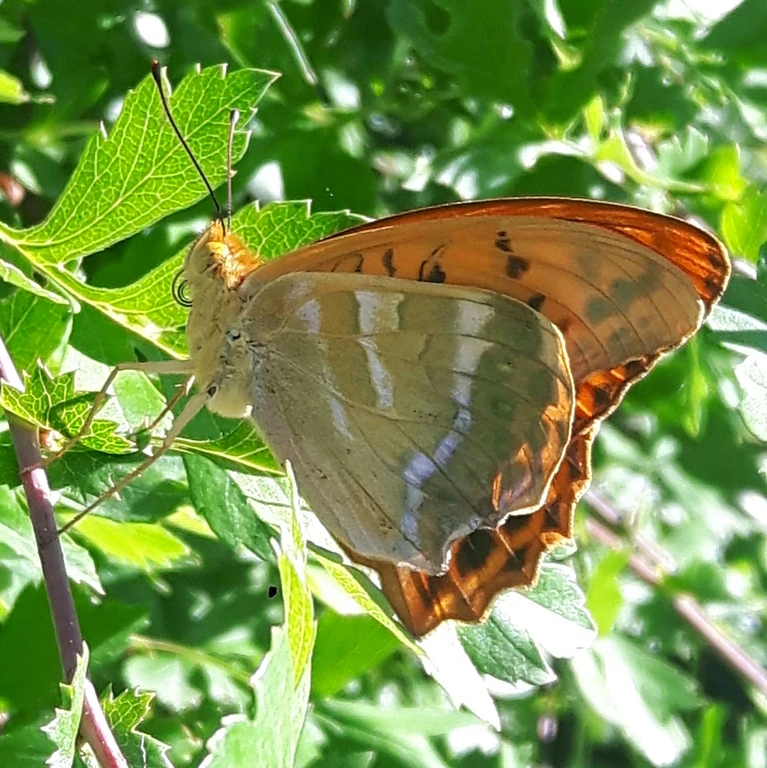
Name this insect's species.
Argynnis paphia
